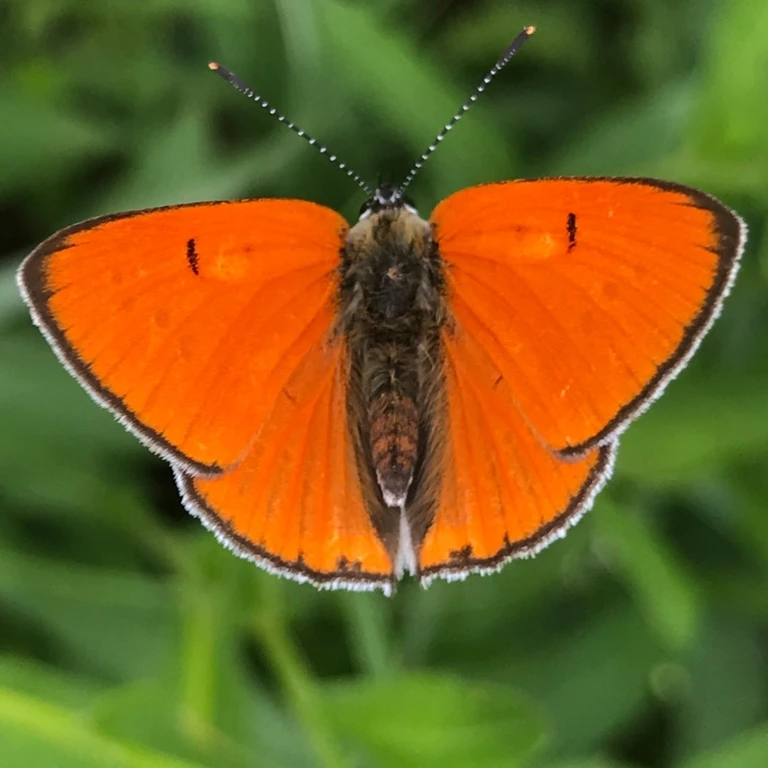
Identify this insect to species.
Lycaena dispar
